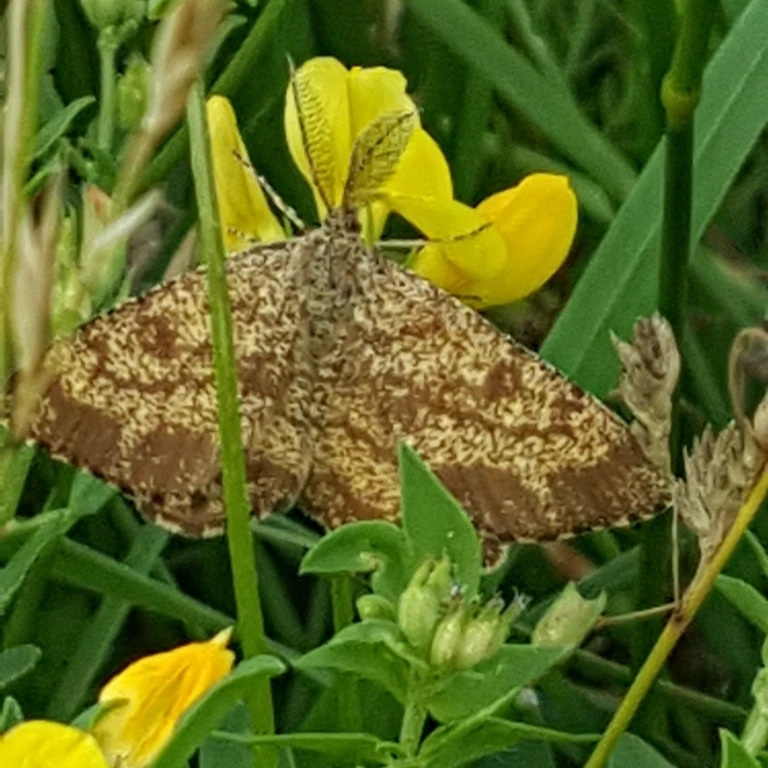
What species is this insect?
Ematurga atomaria
